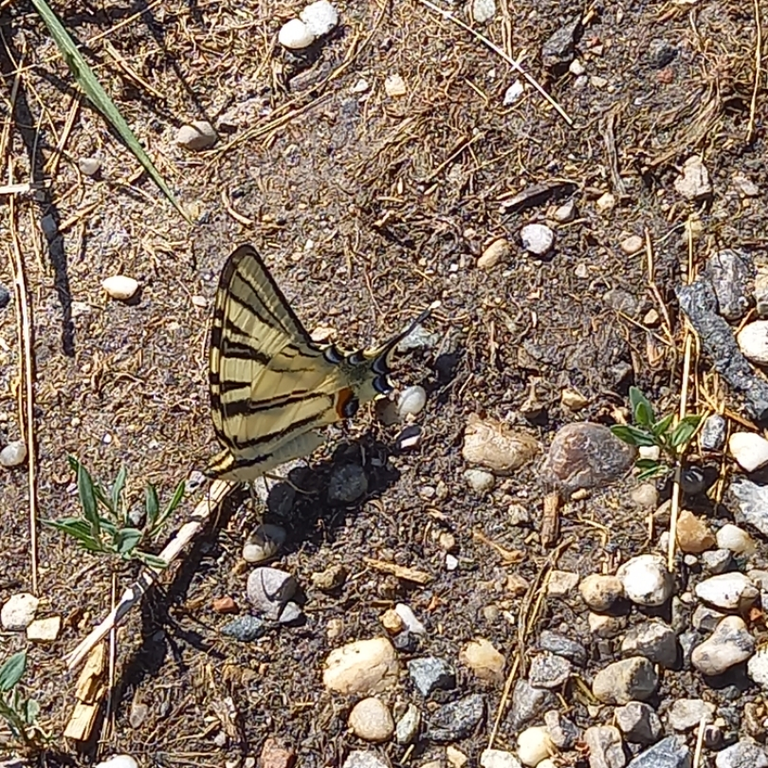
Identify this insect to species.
Iphiclides podalirius
